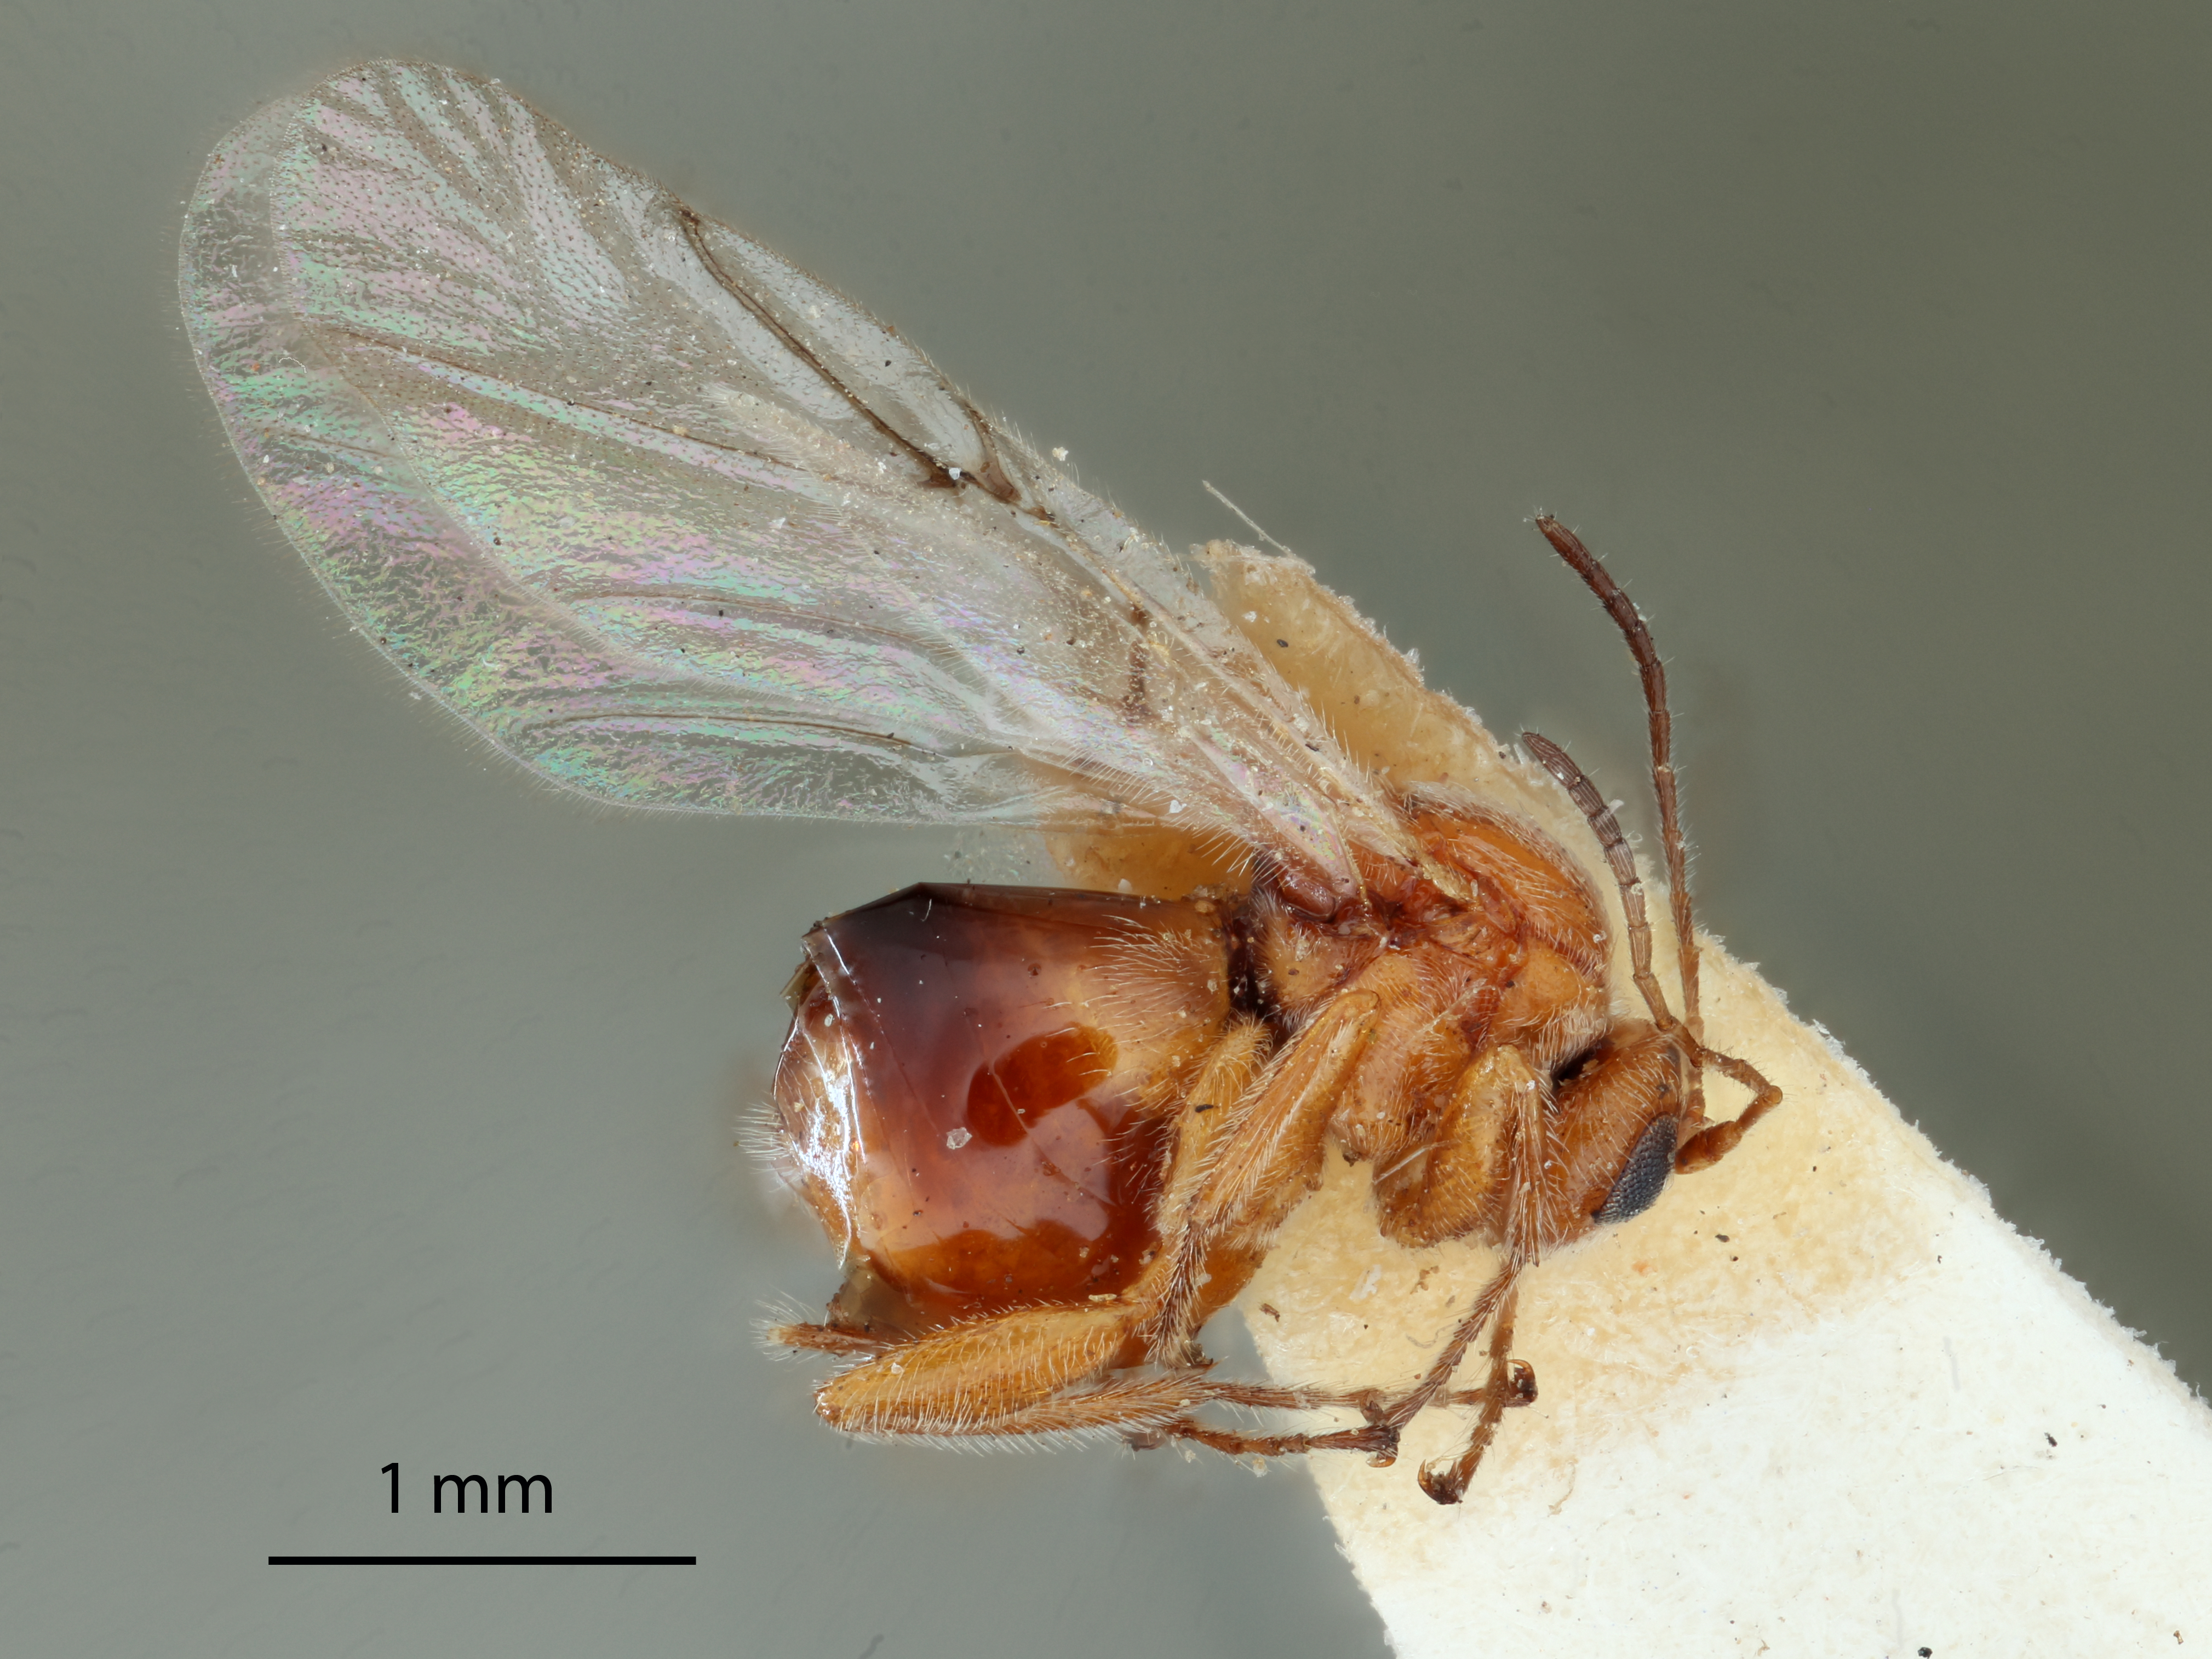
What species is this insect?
Disholcaspis pedunculoides
